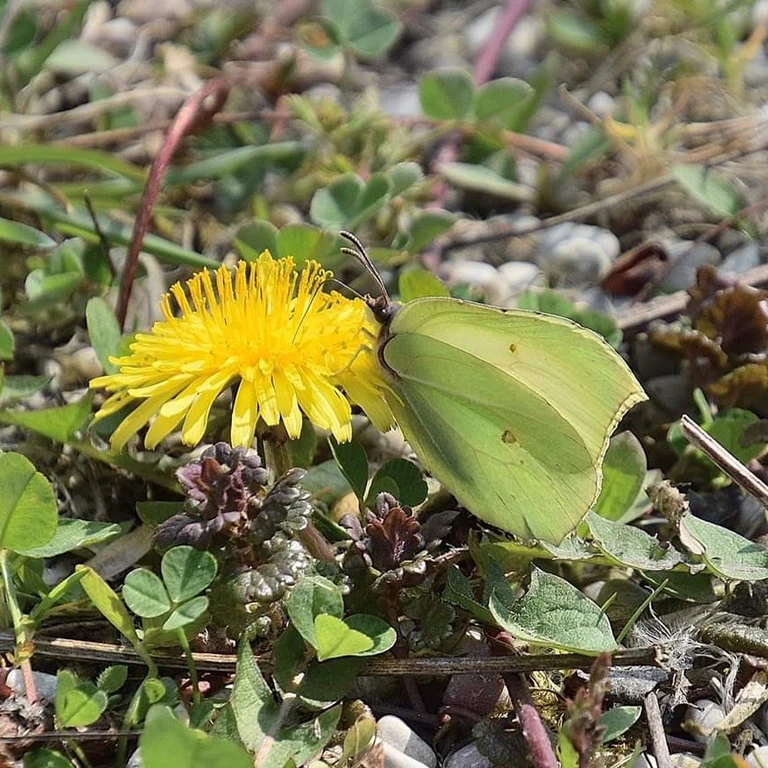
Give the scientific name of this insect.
Gonepteryx rhamni
